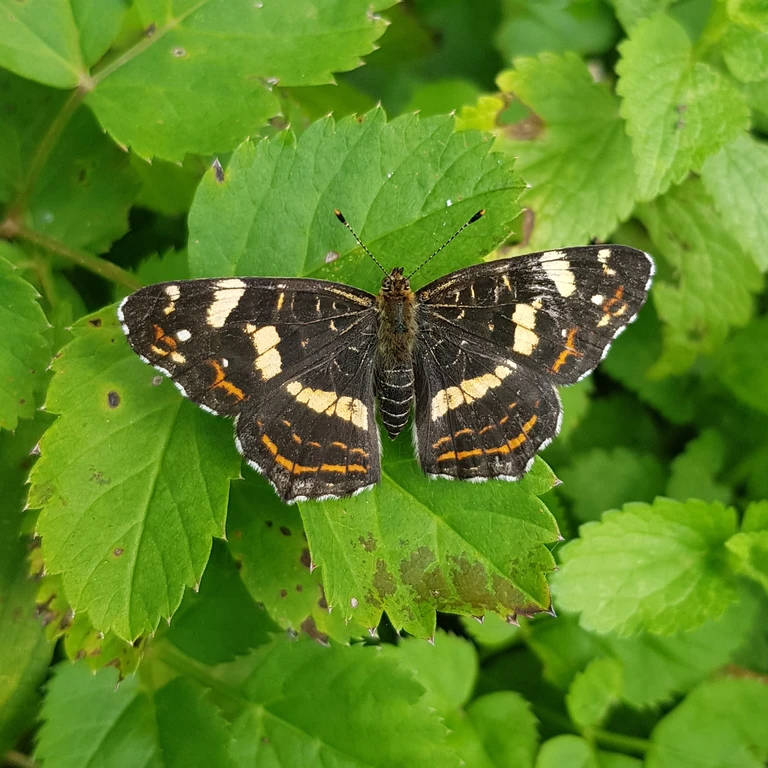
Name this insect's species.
Araschnia levana
